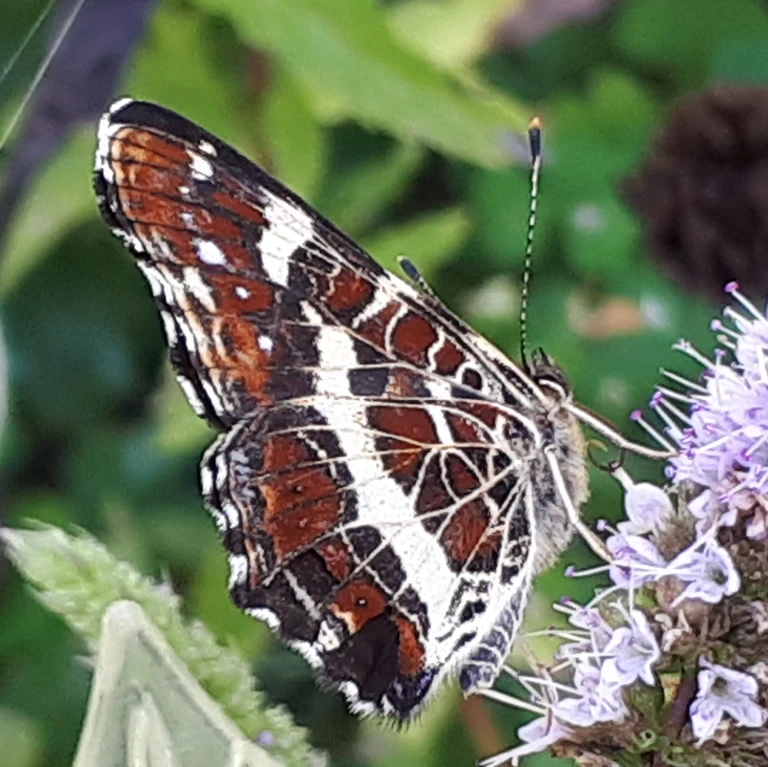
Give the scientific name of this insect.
Araschnia levana
